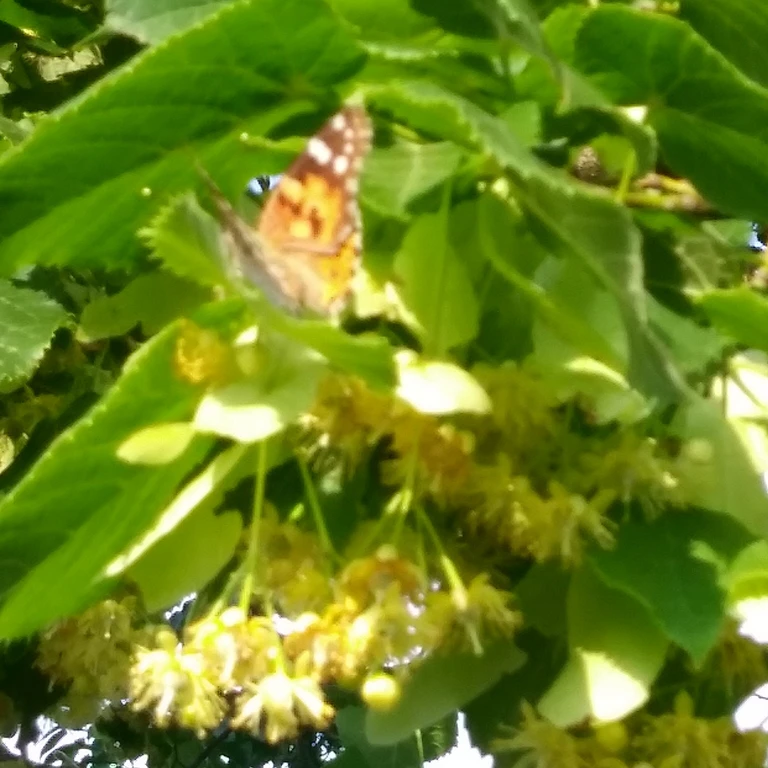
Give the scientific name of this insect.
Vanessa cardui
